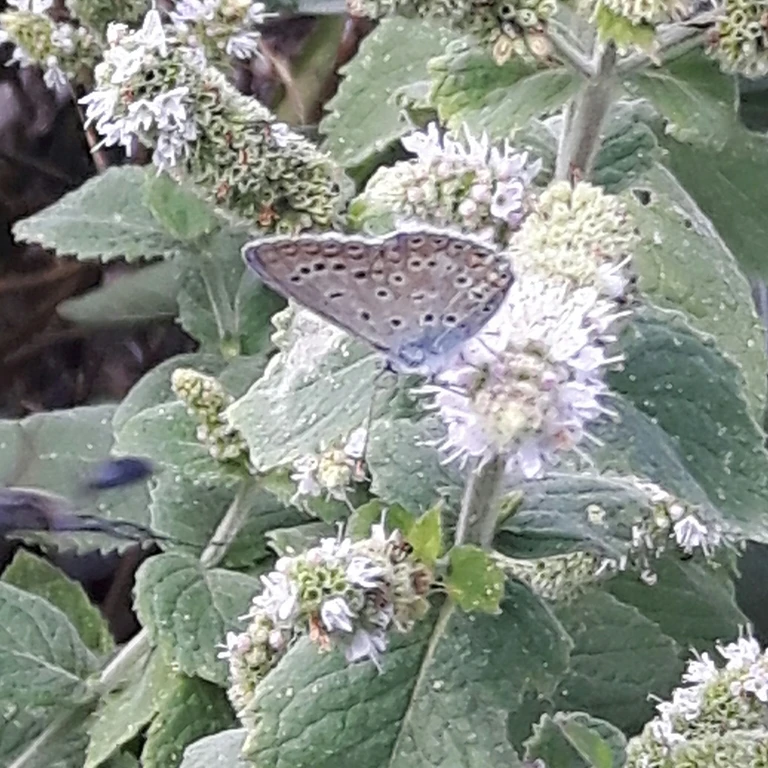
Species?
Polyommatus icarus
